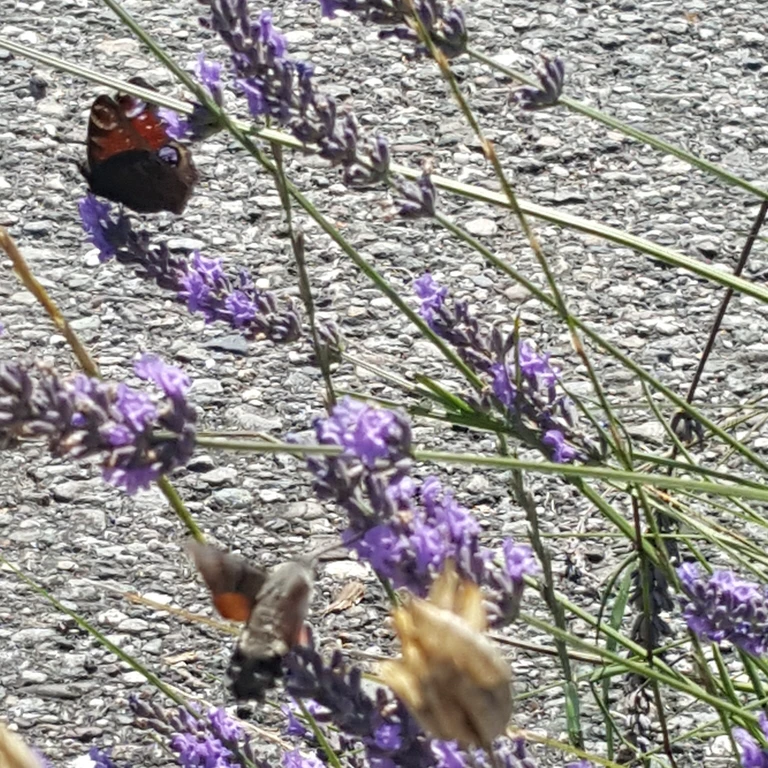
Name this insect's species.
Aglais io
